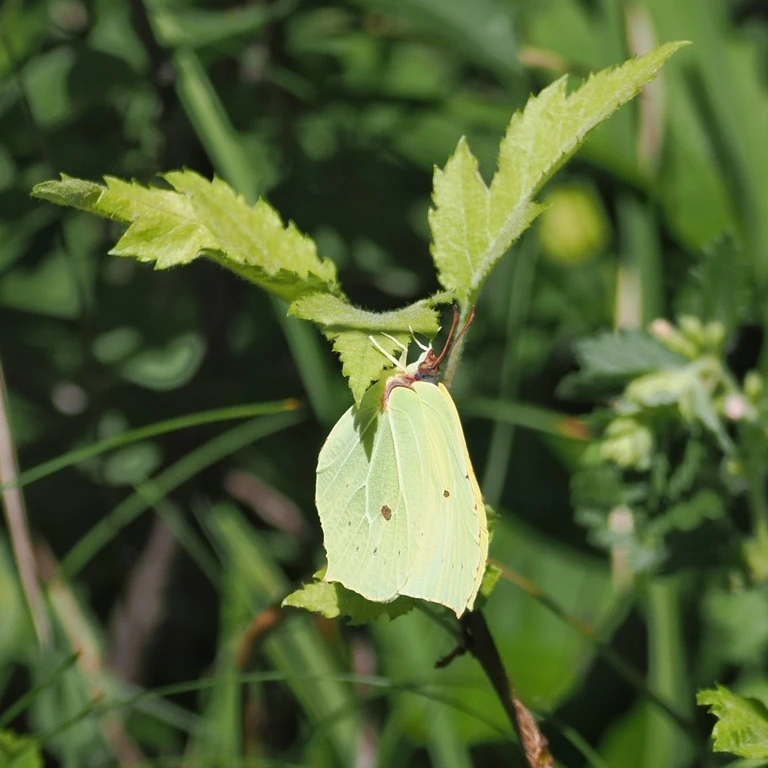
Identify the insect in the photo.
Gonepteryx rhamni
